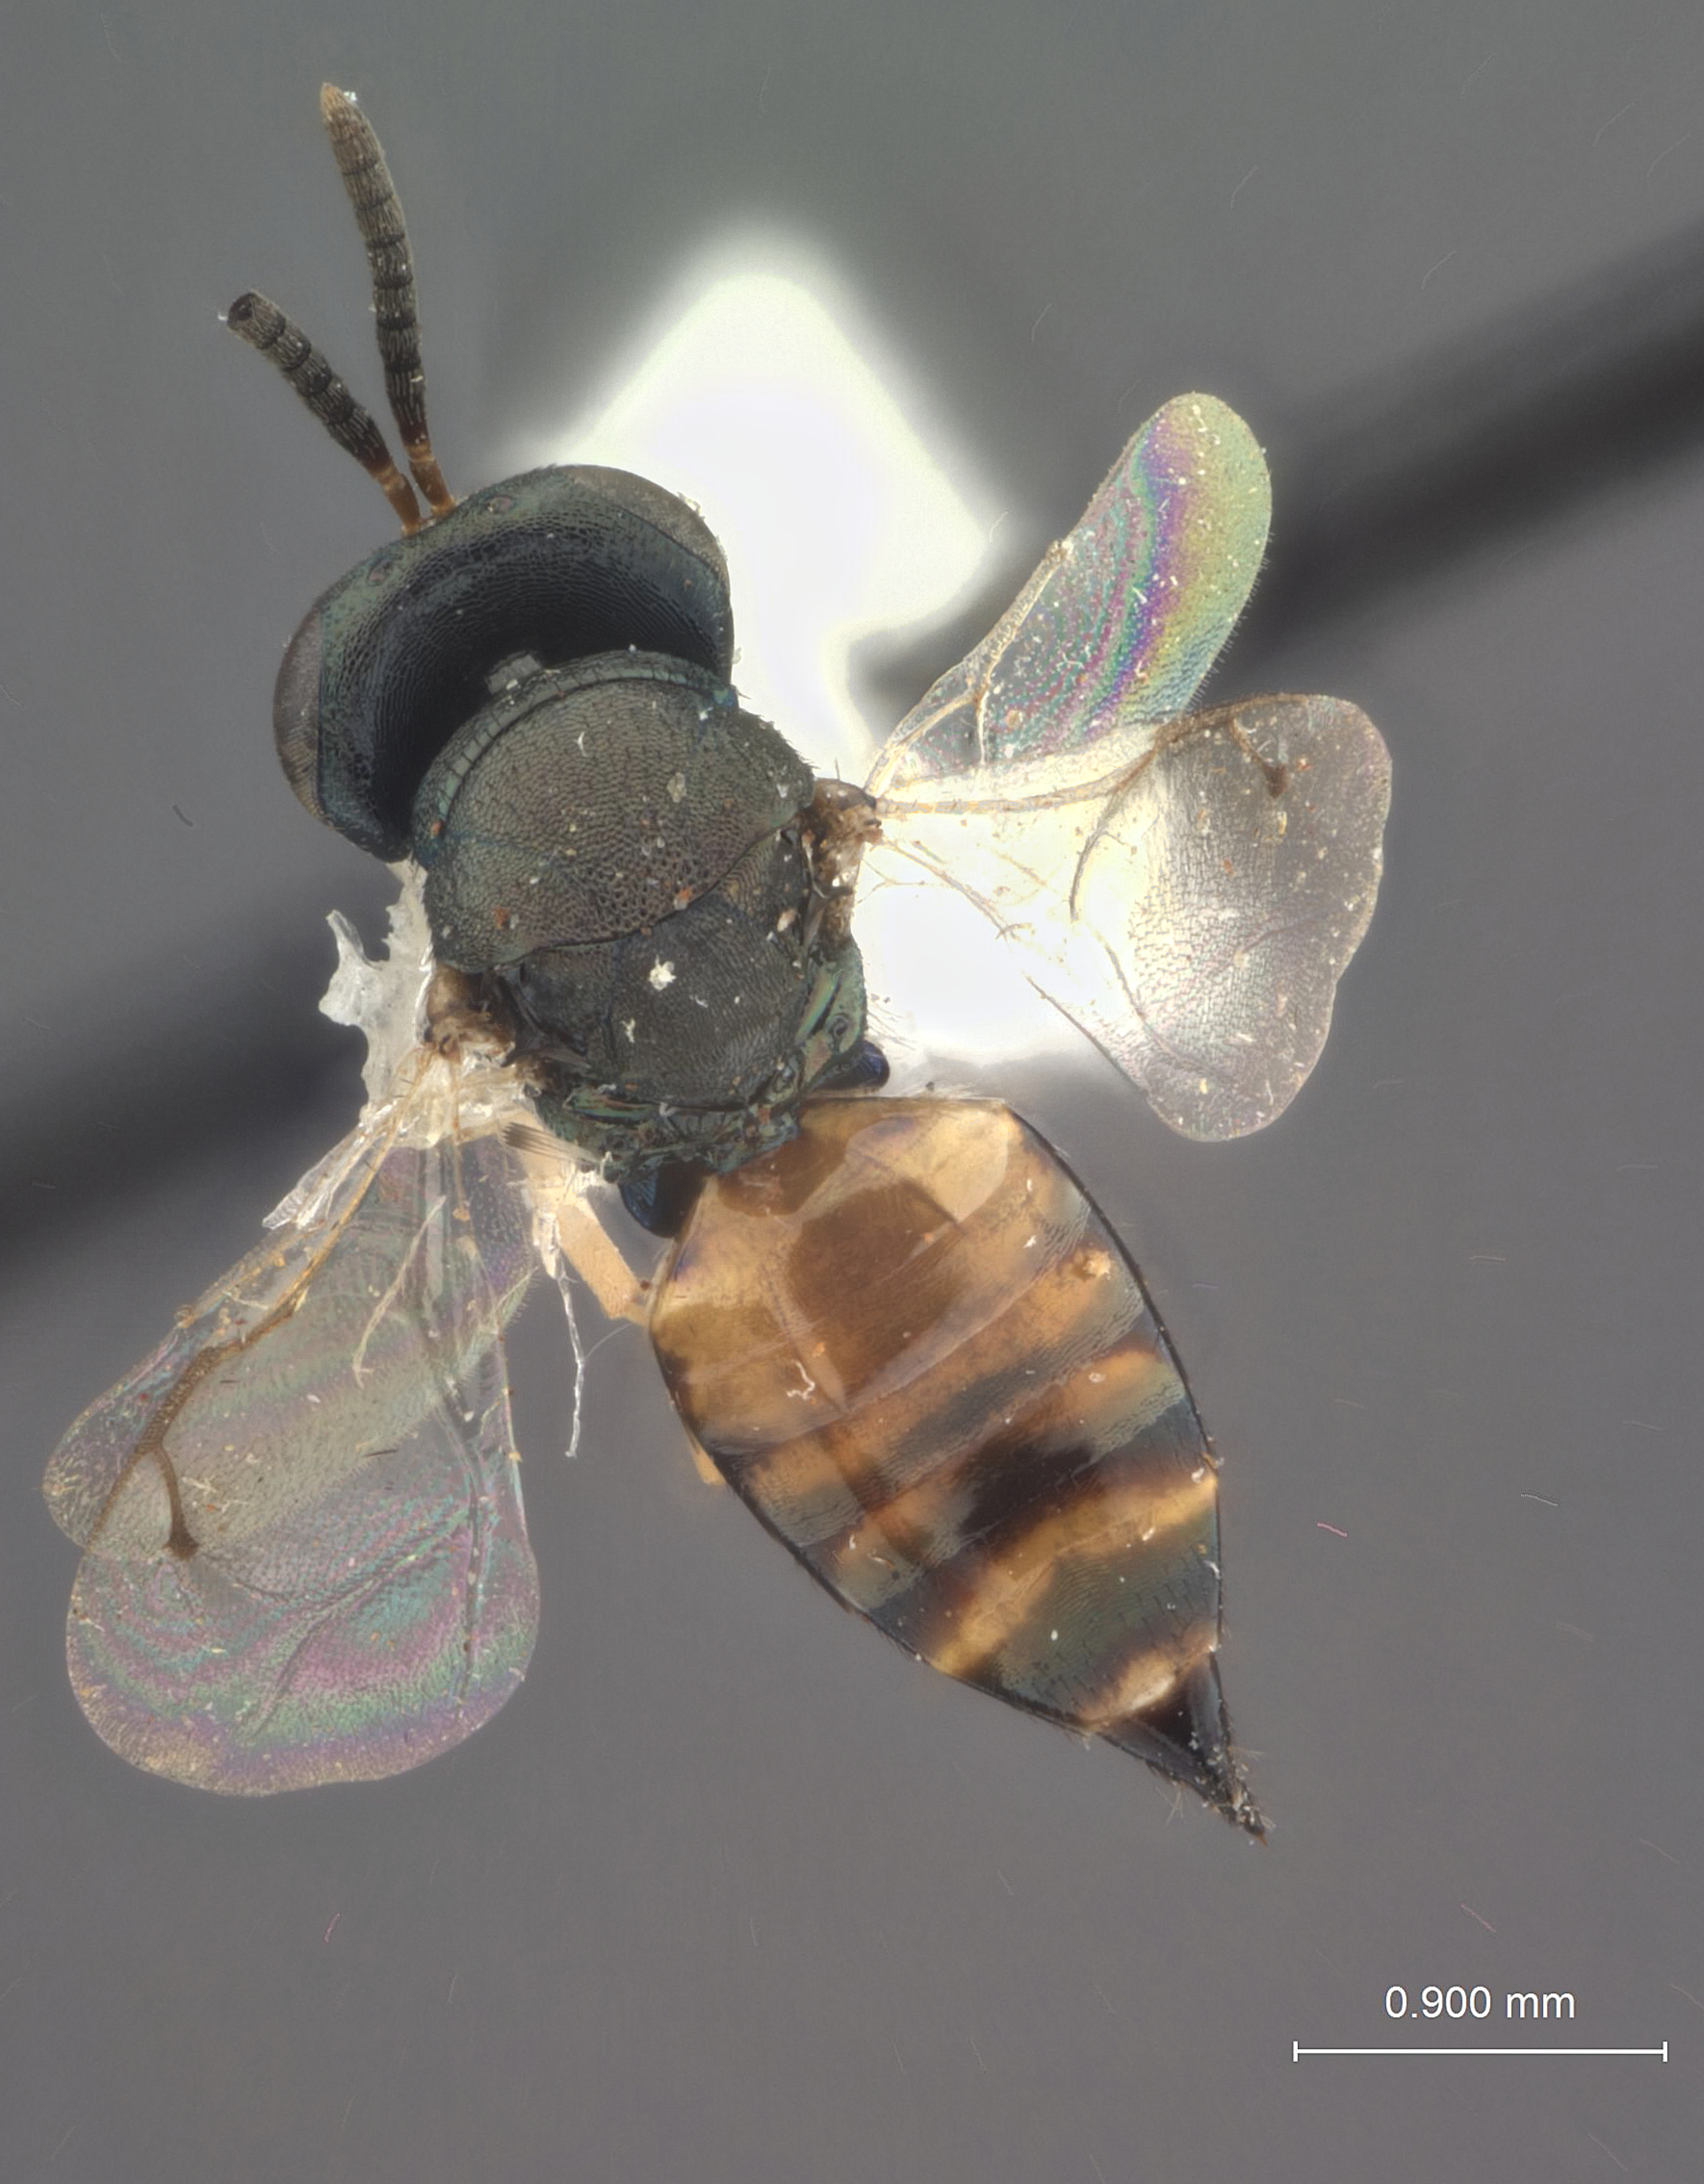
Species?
Arthrolytus muesebecki
